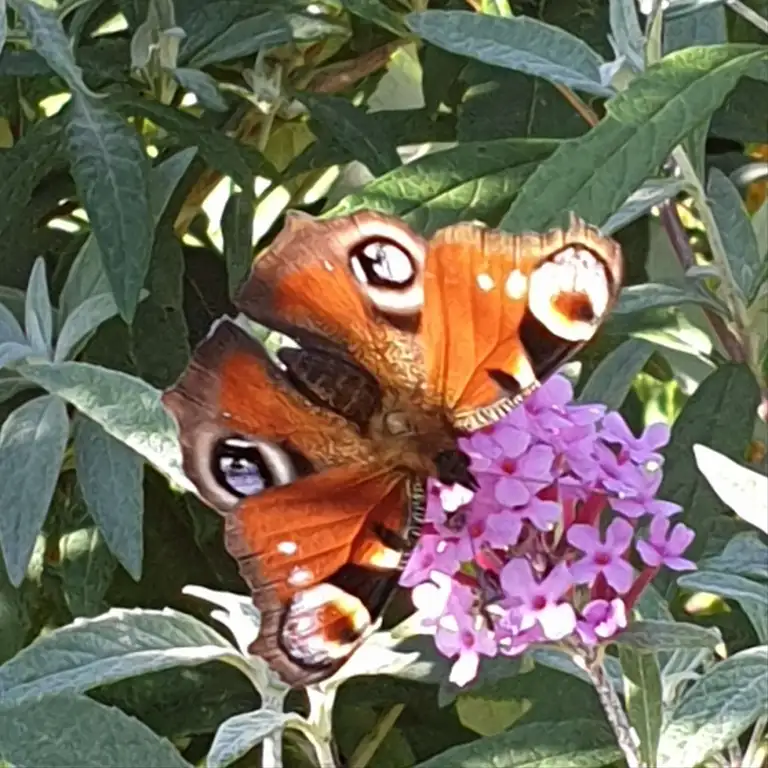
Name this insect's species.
Aglais io
